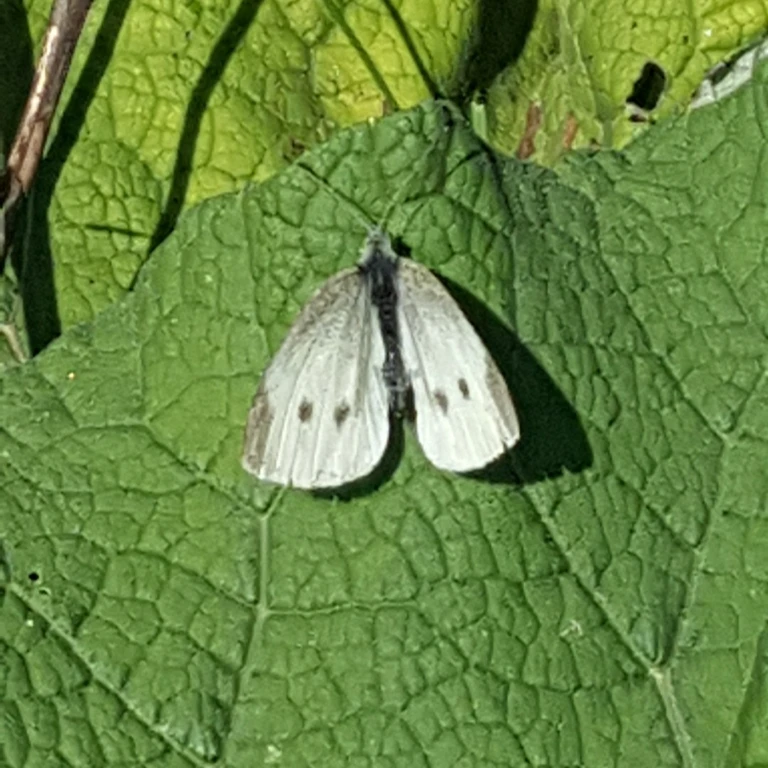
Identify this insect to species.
Pieris rapae
